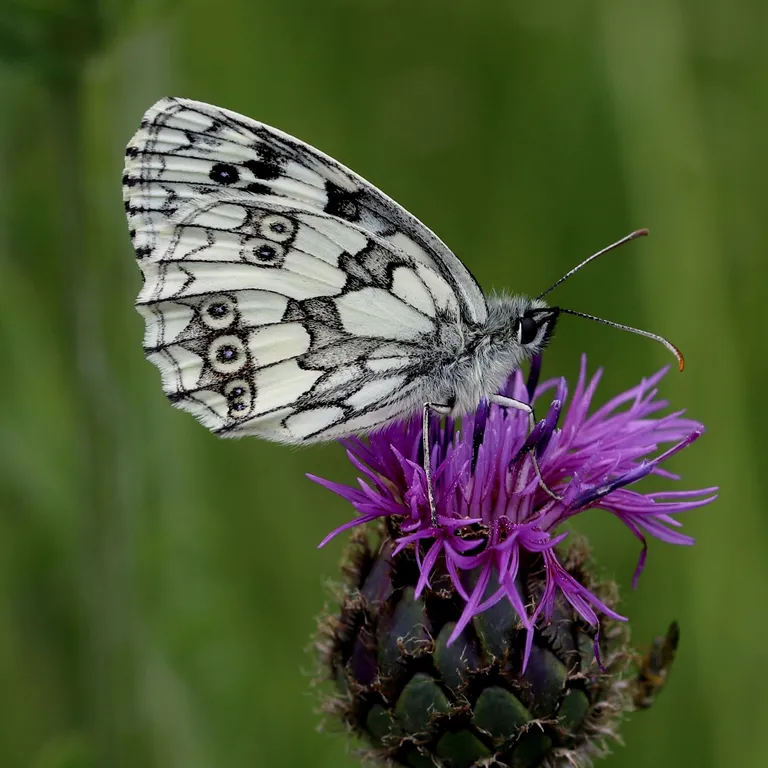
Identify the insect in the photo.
Melanargia galathea
